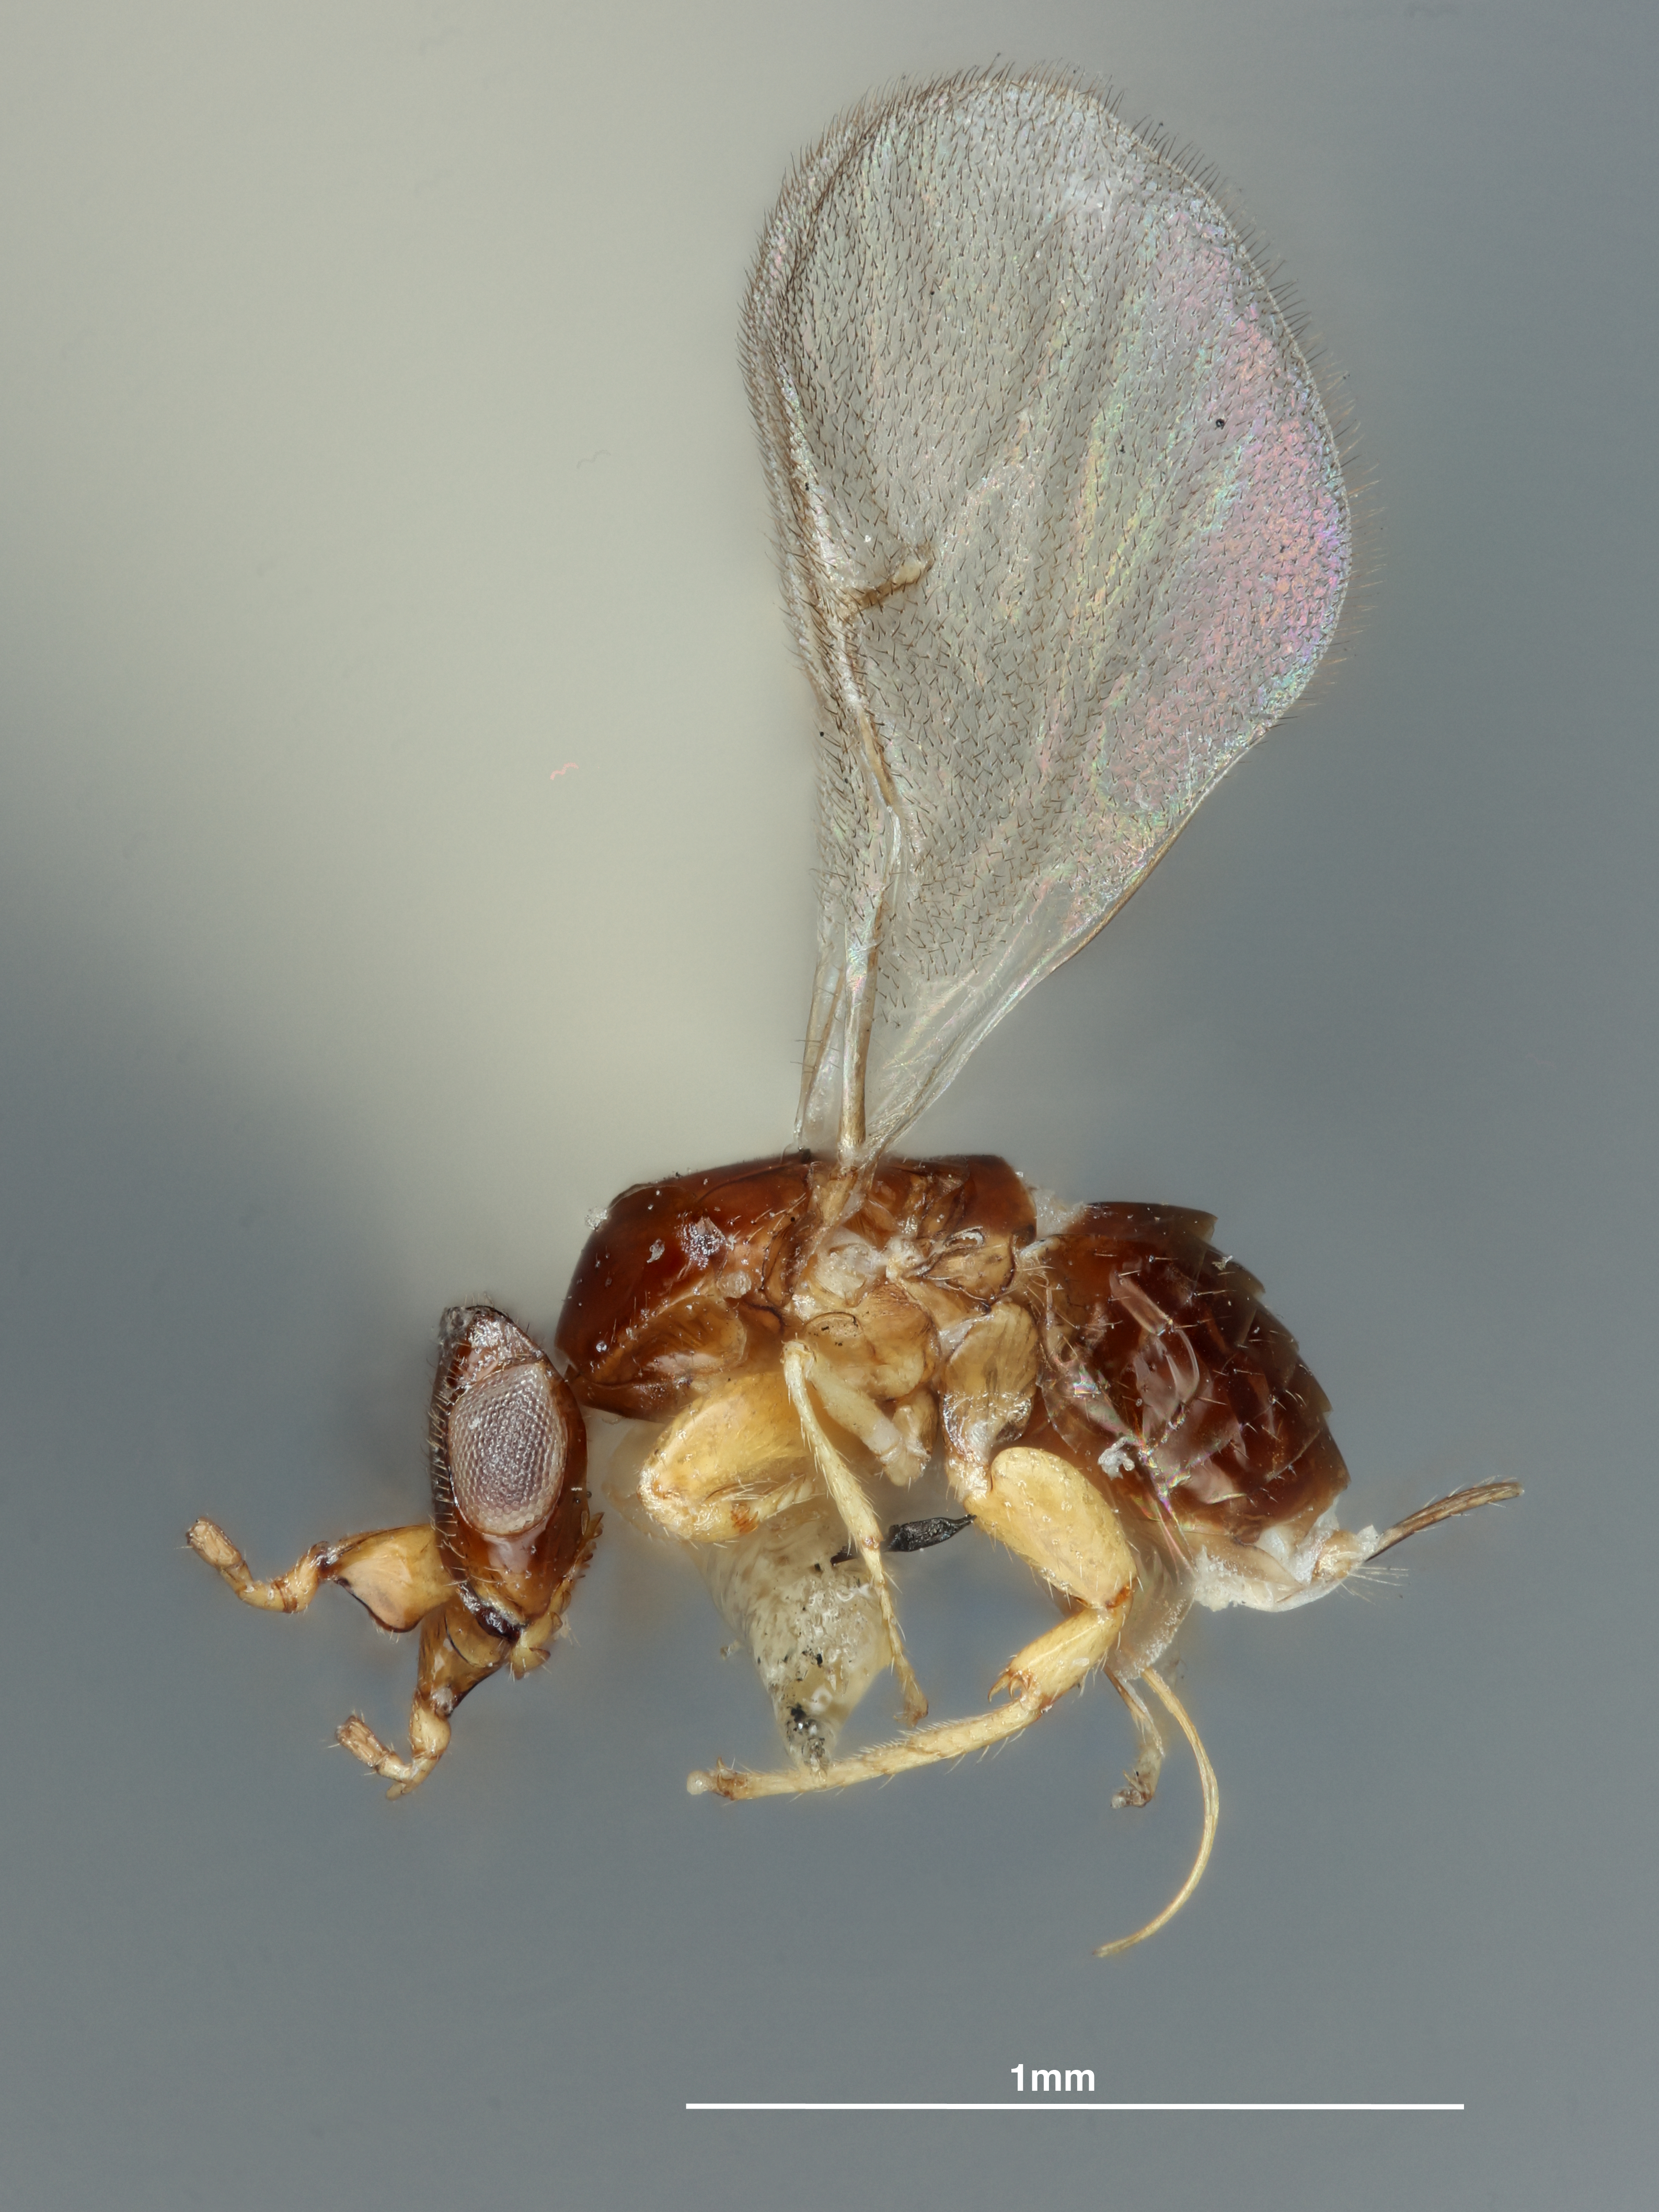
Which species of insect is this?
Kradibia brownii
